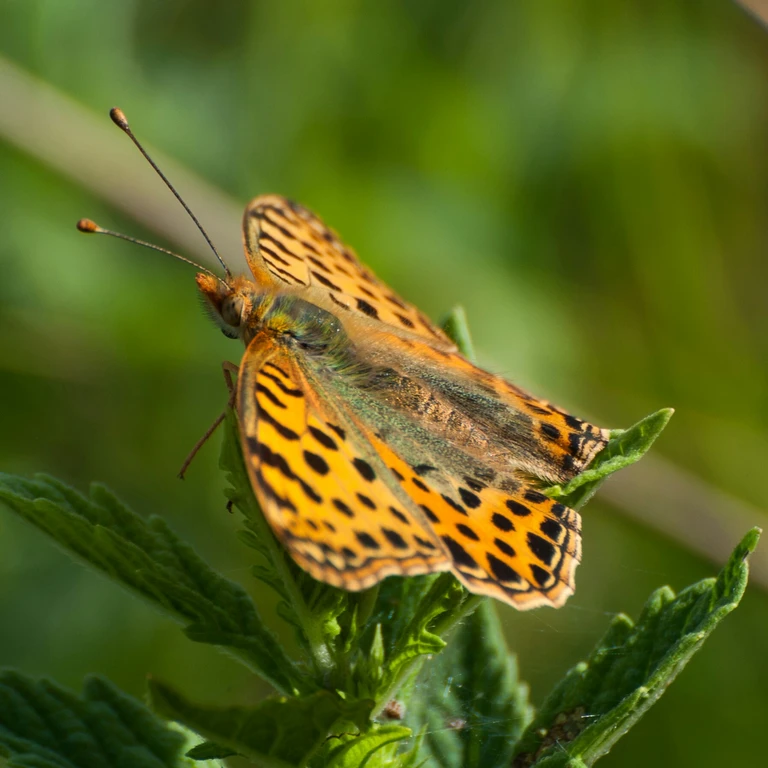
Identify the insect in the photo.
Issoria lathonia
